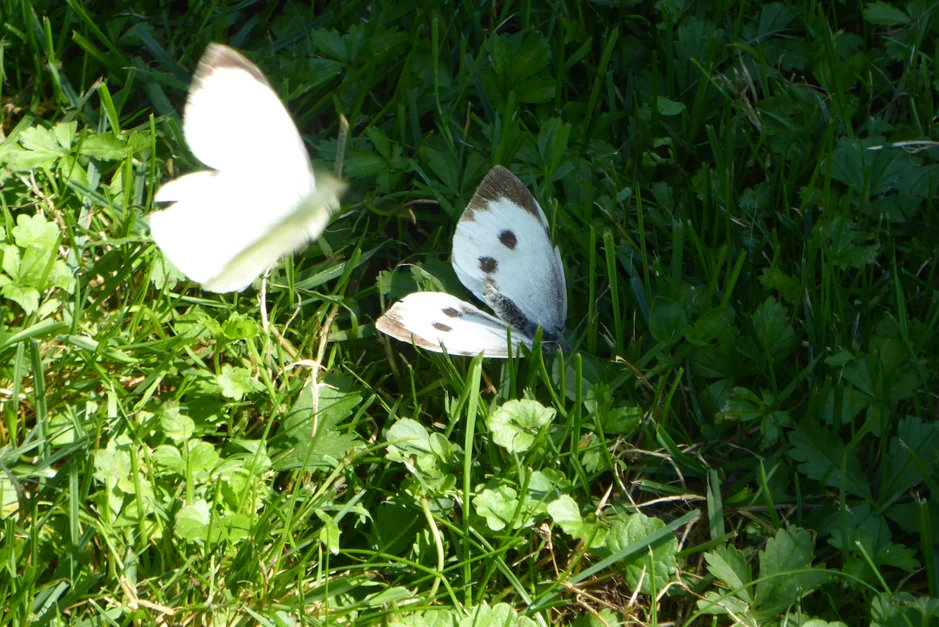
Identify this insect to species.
Pieris brassicae
